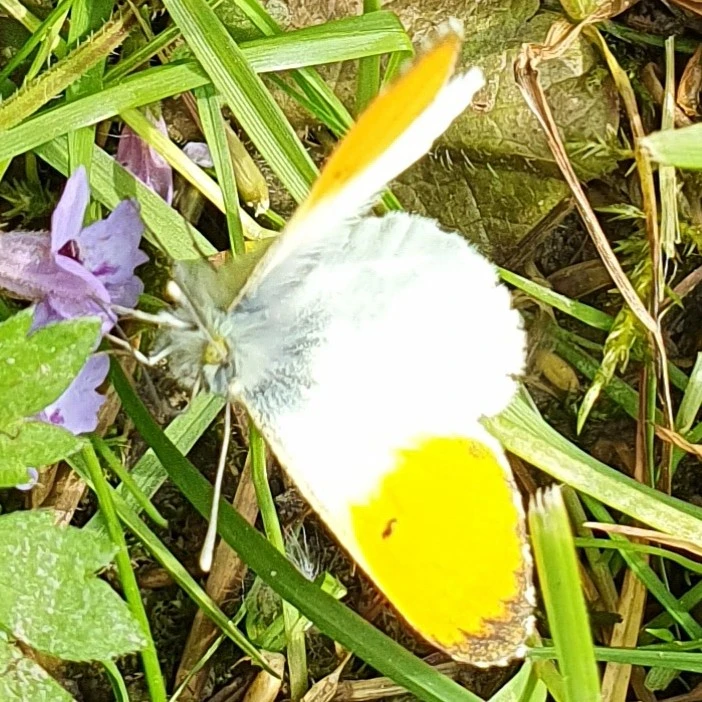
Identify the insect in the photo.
Anthocharis cardamines
